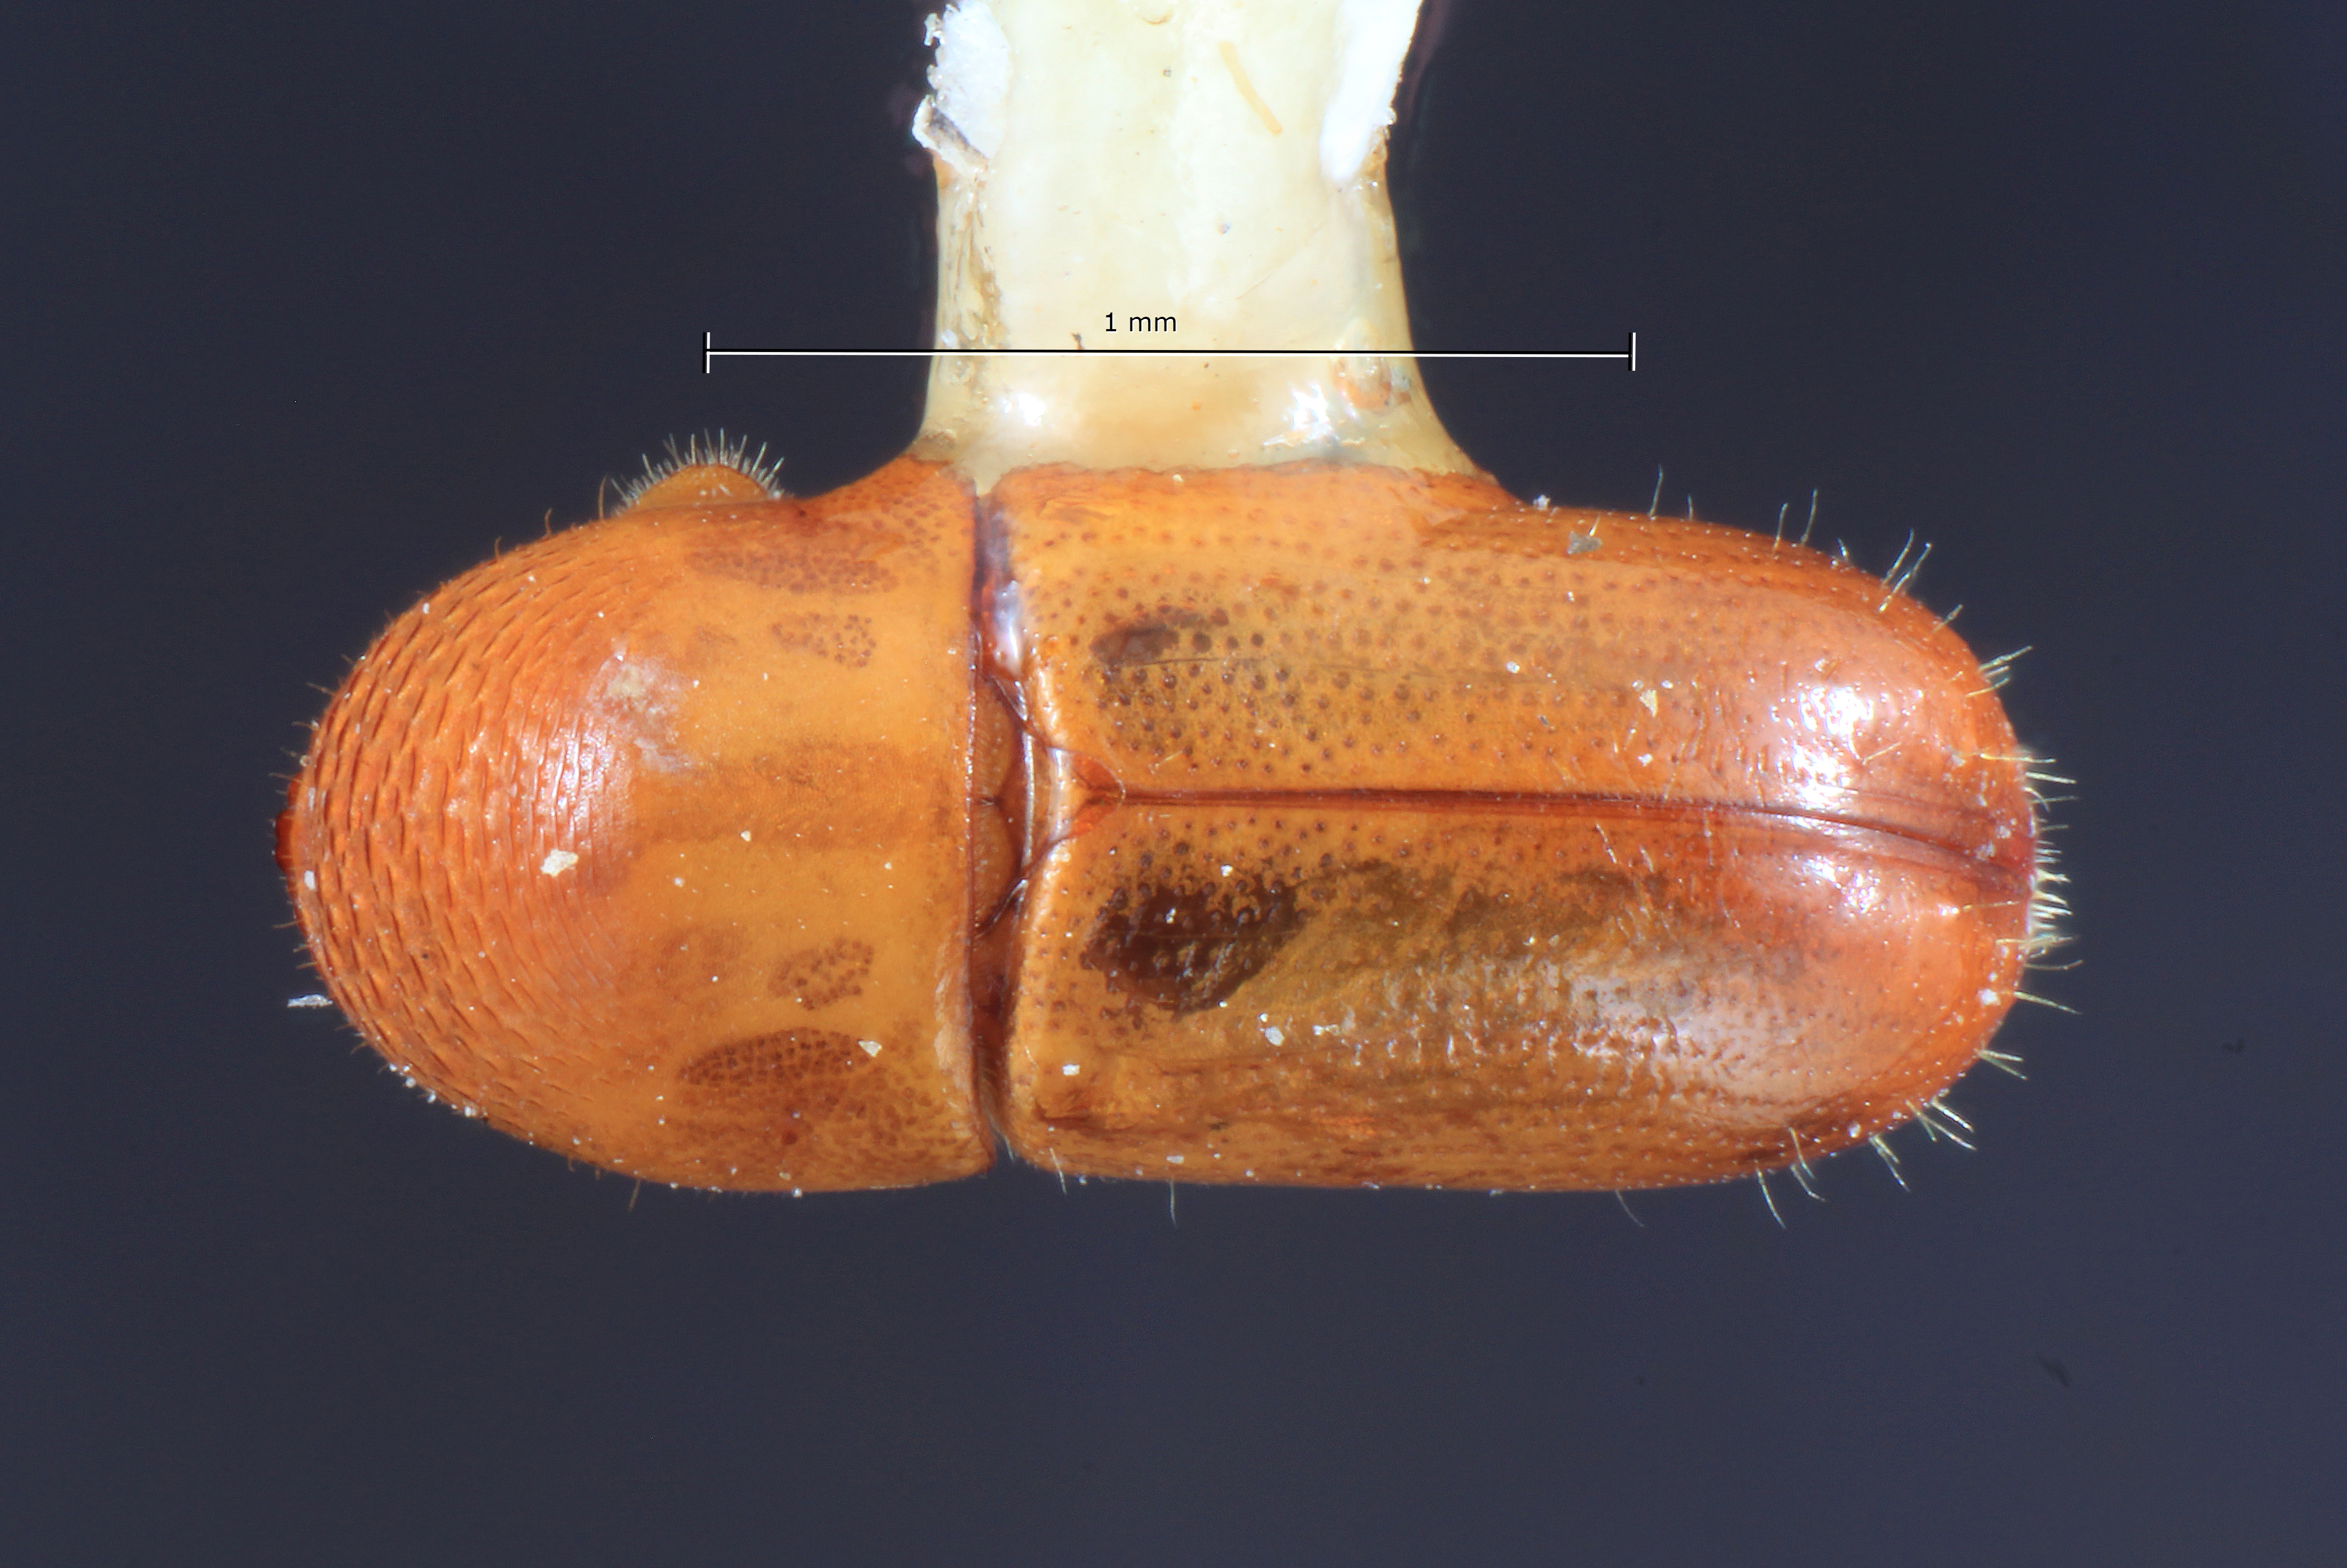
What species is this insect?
Corthylocurus mexicanus
